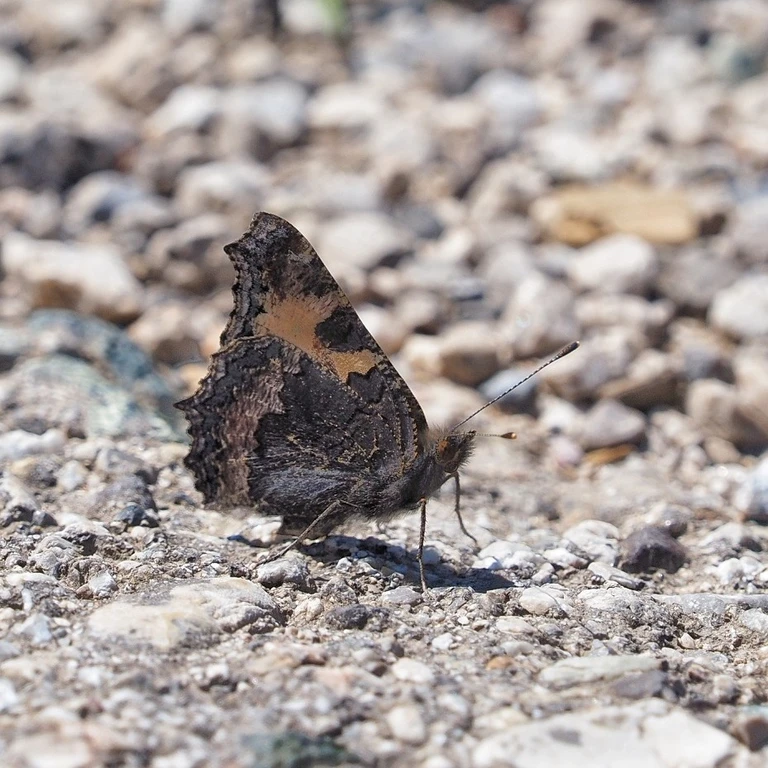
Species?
Aglais urticae
